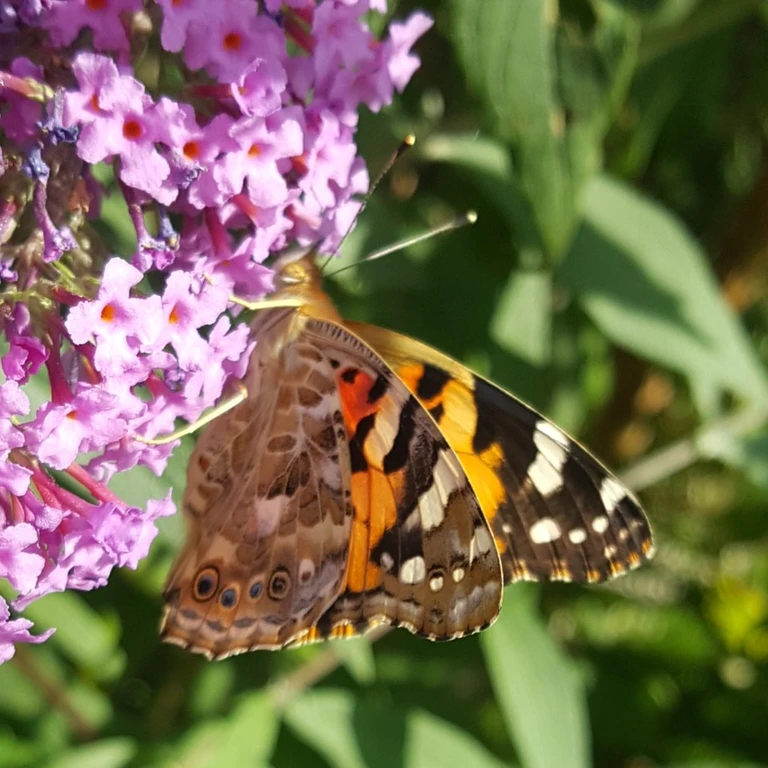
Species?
Vanessa cardui
